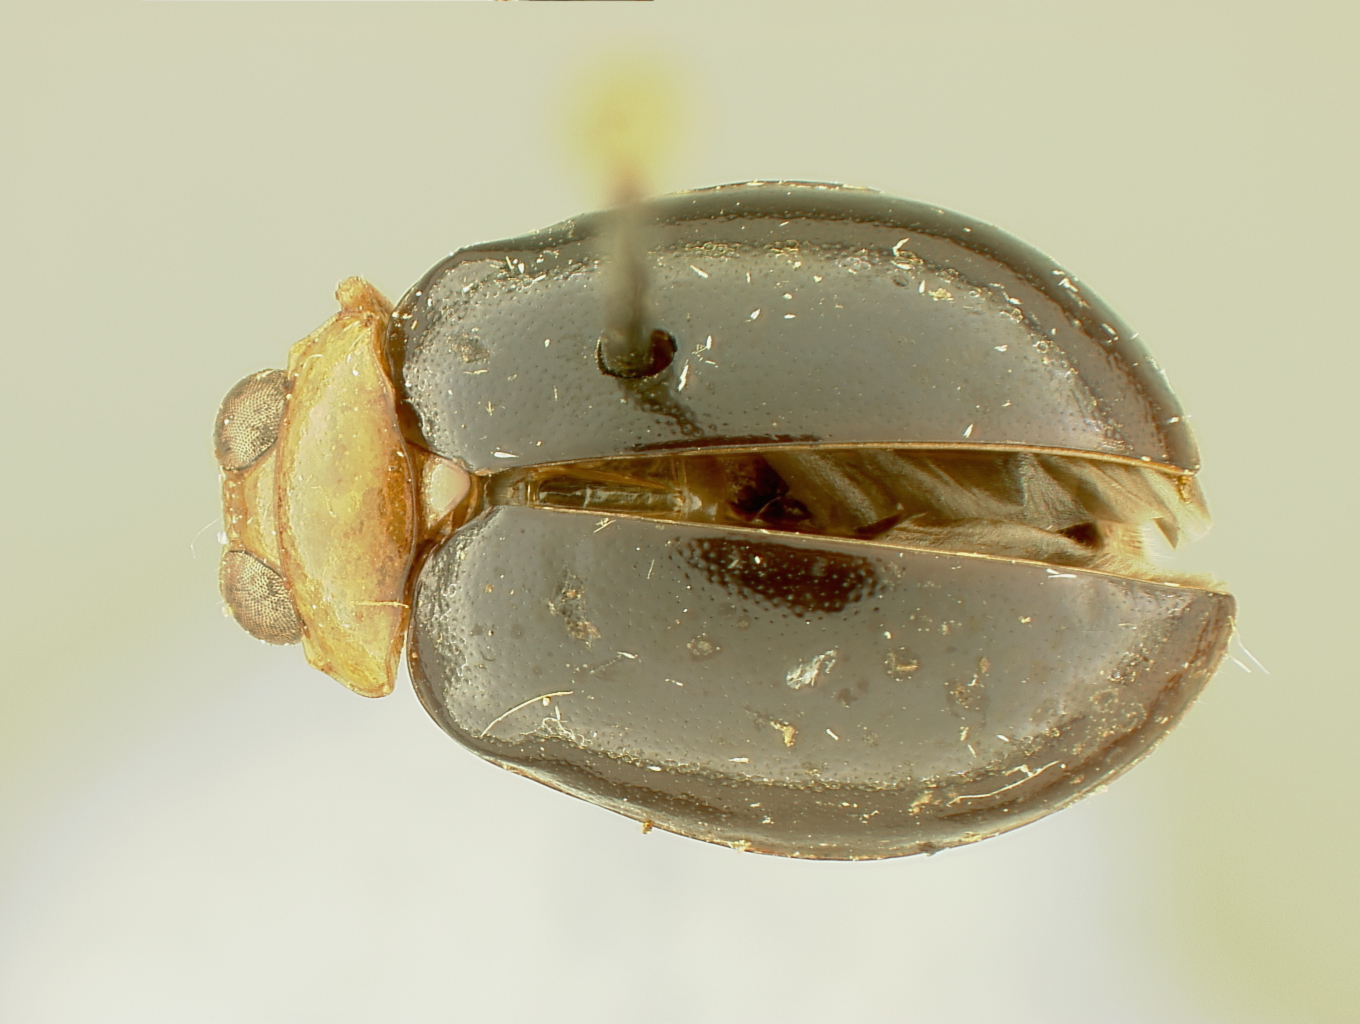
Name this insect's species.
Sebaethiella nigripennis
